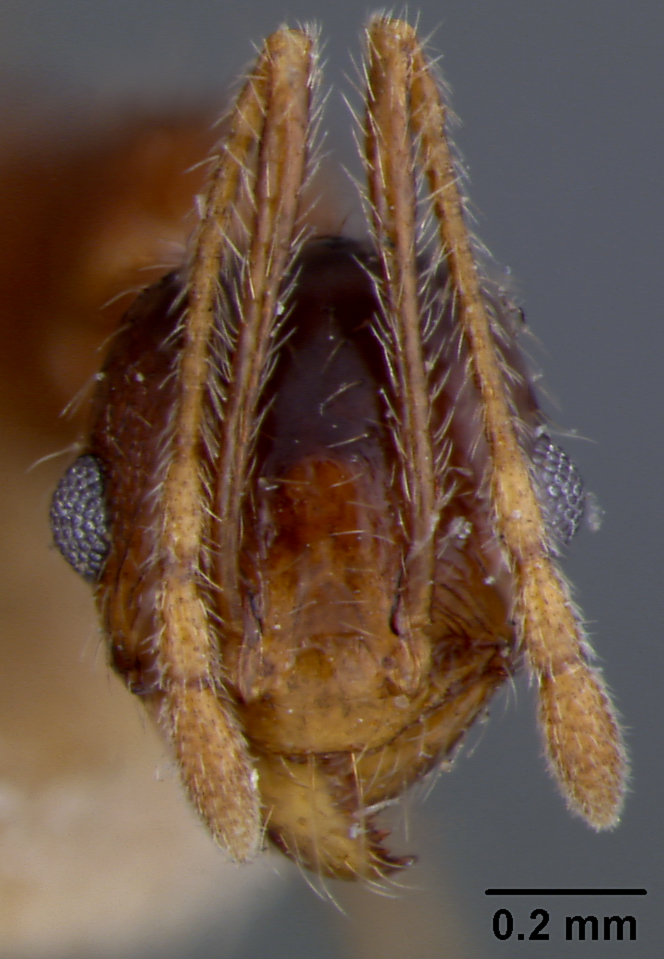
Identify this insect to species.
Pheidole schultzei
